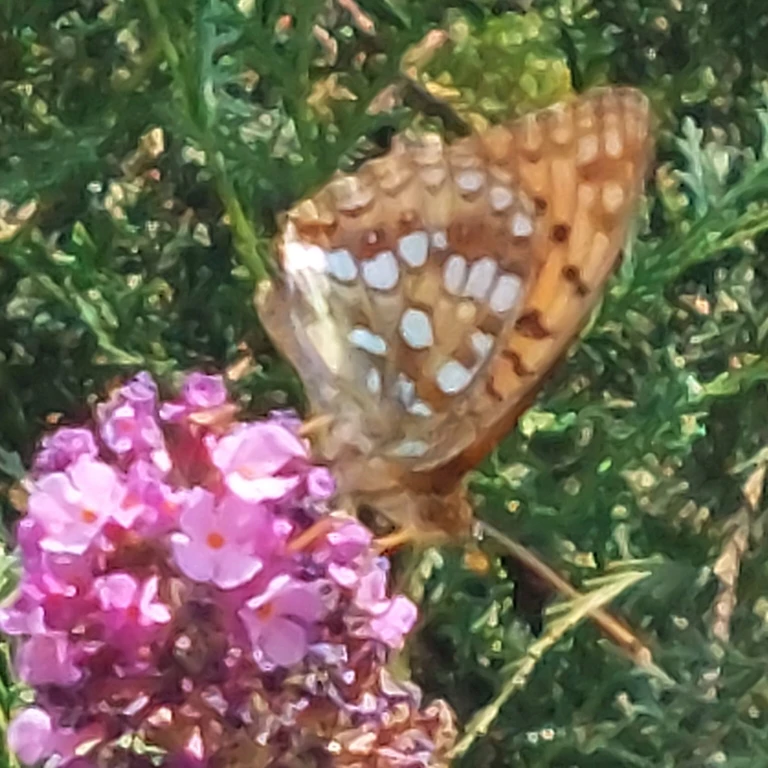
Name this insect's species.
Fabriciana adippe
